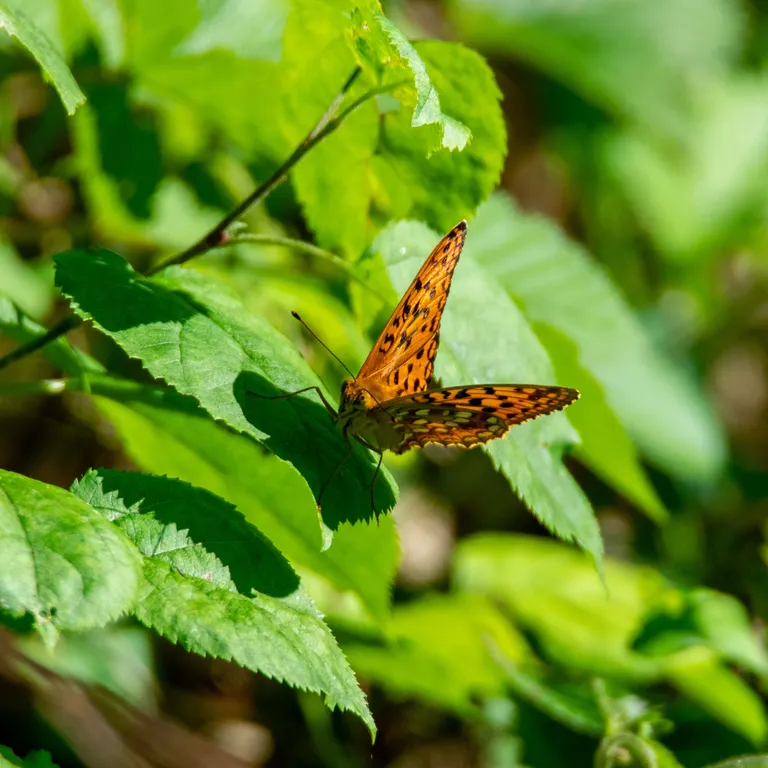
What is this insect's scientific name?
Fabriciana adippe
